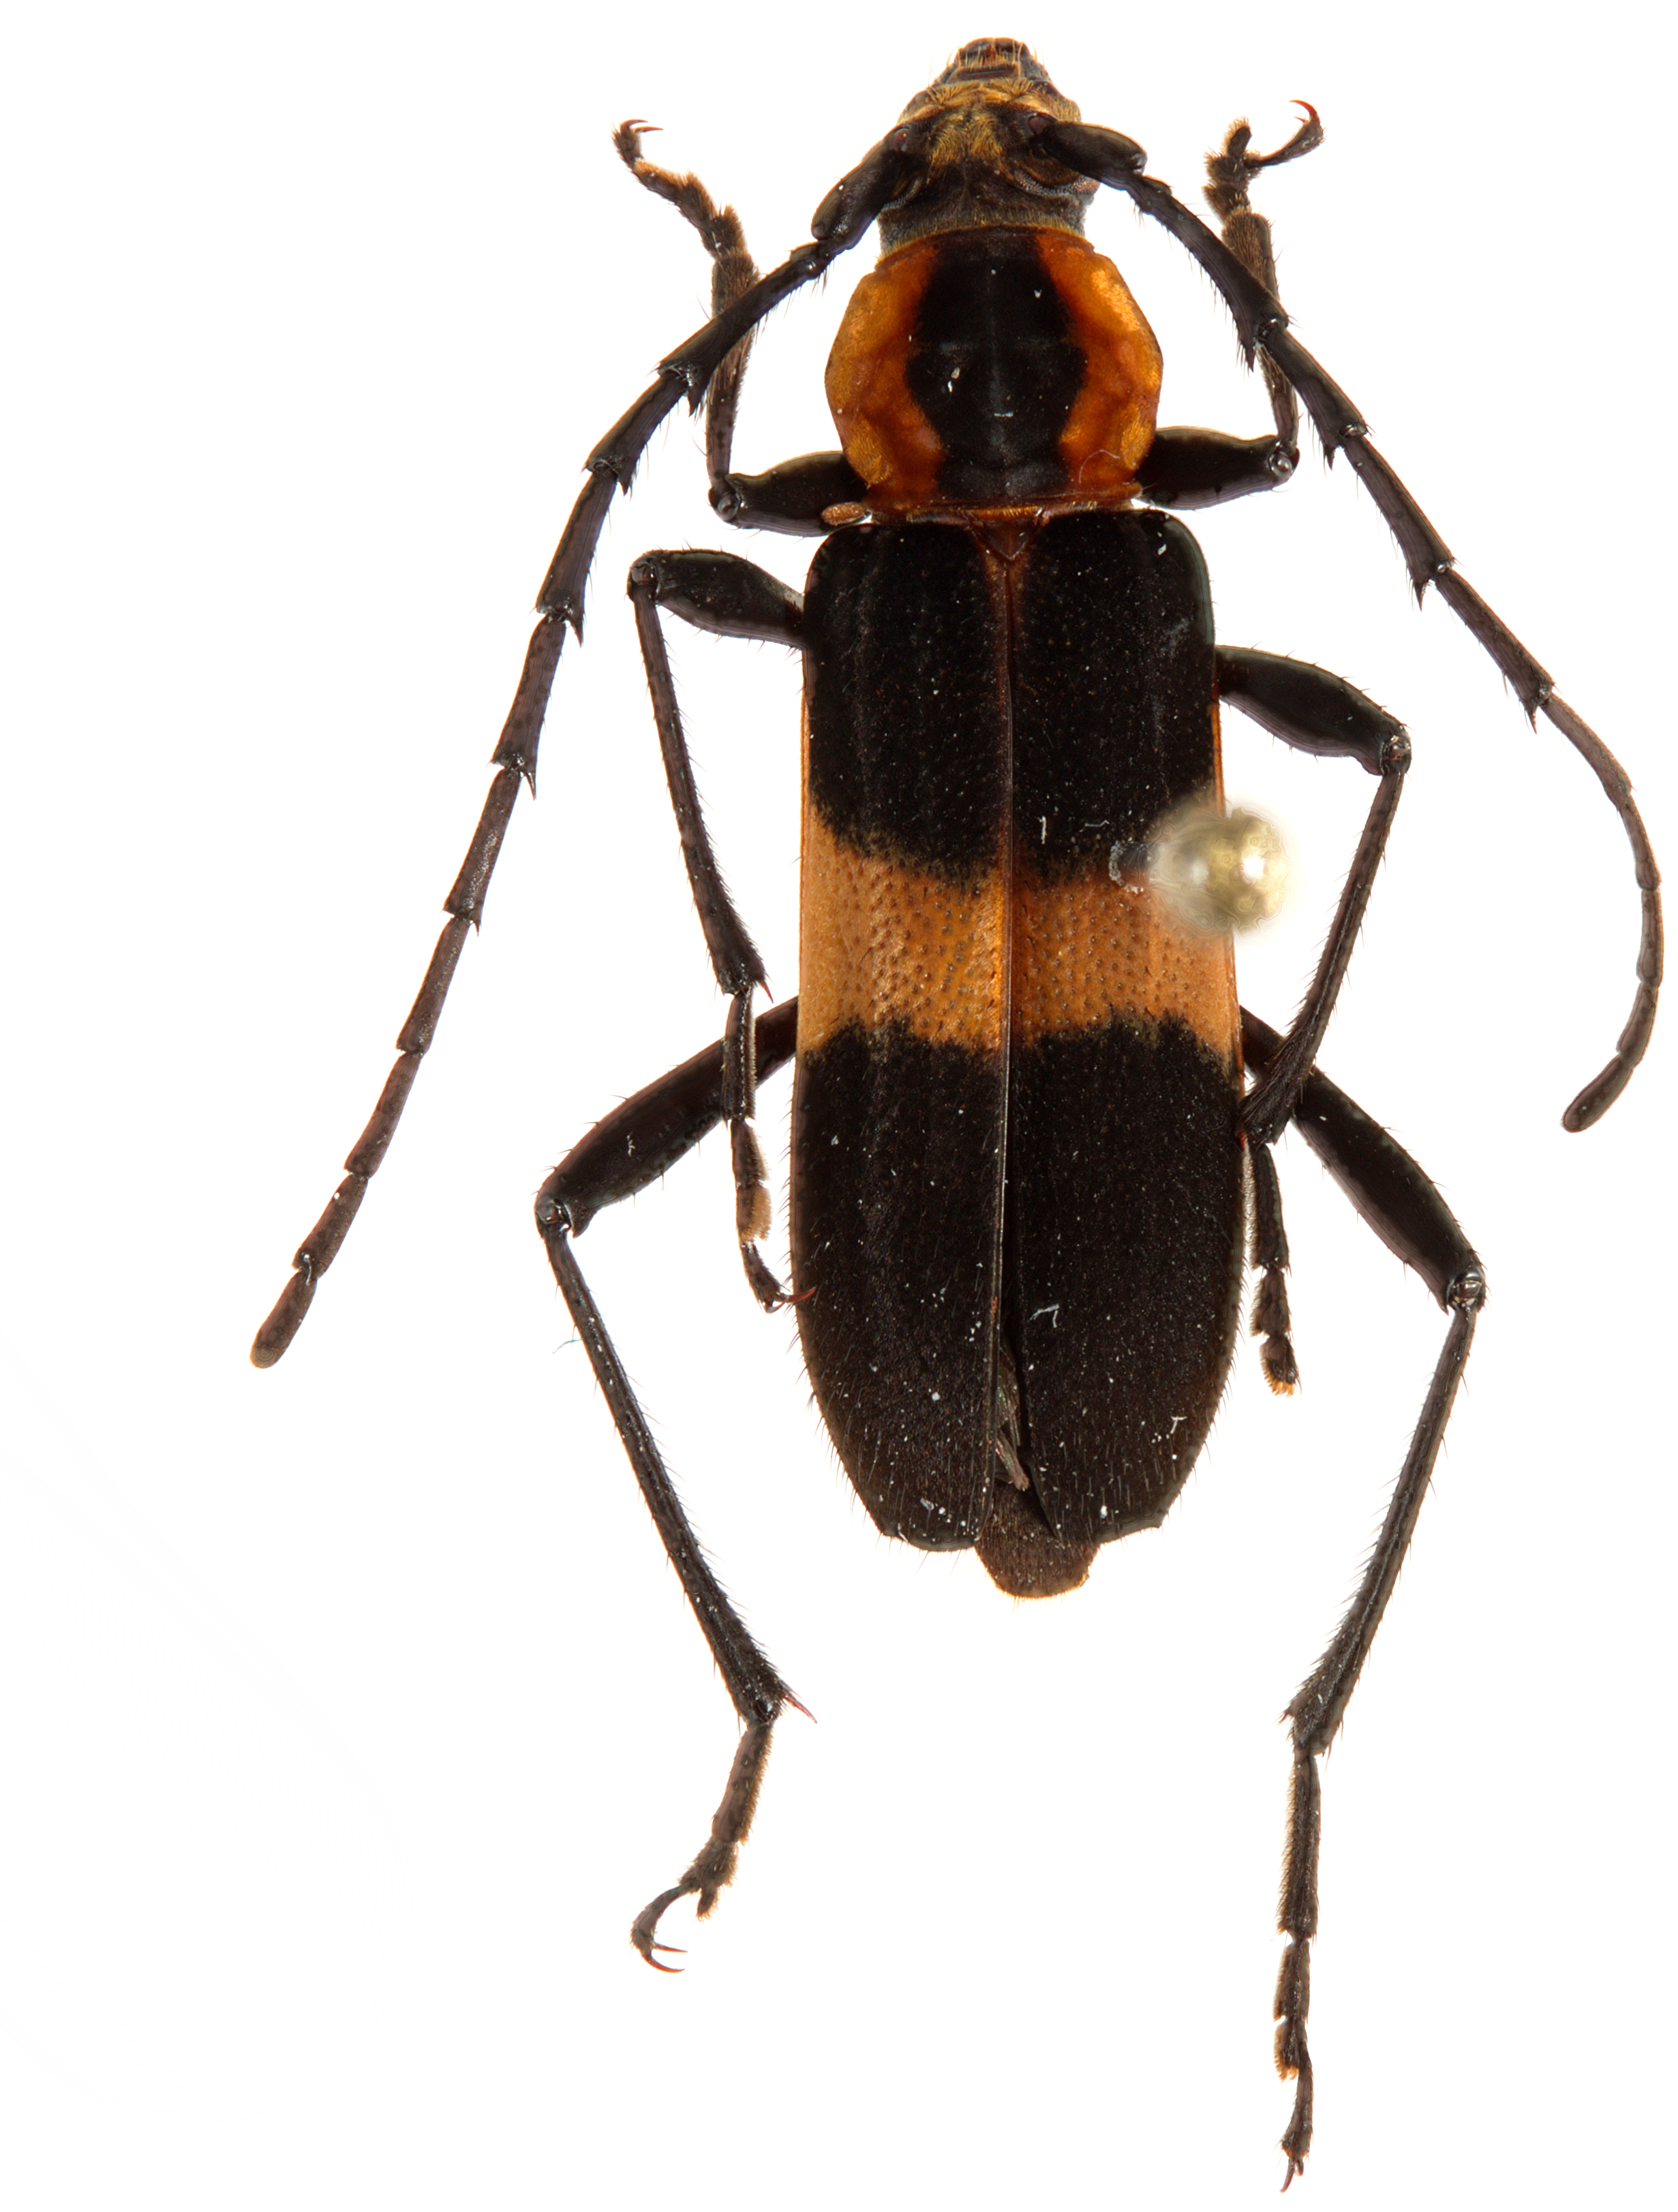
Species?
Mallosoma zonatum
